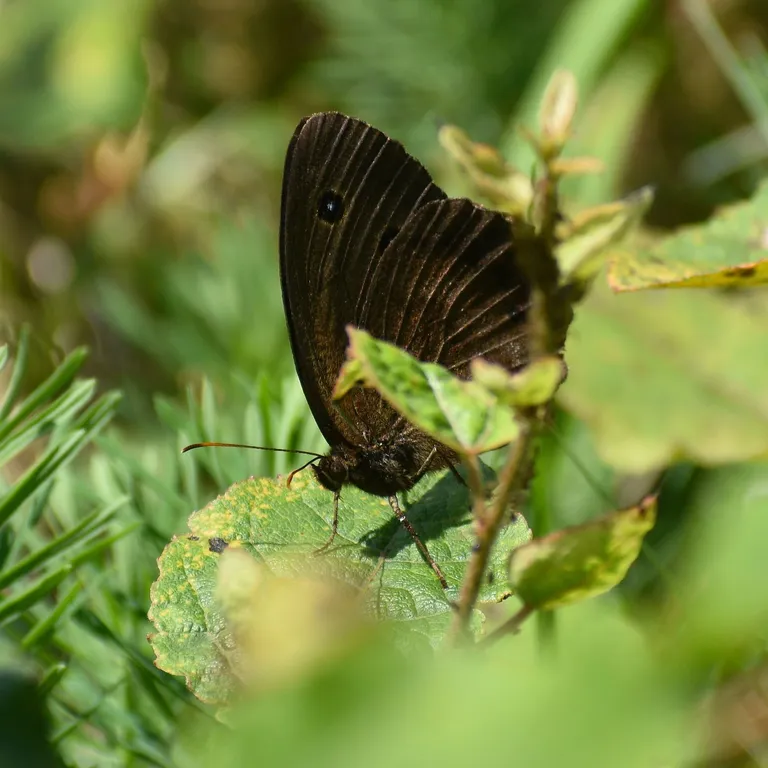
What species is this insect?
Minois dryas
